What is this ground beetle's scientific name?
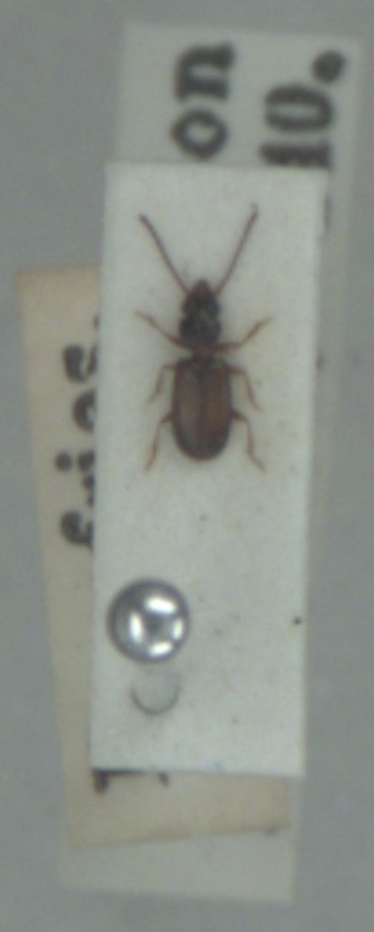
Perileptus areolatus
